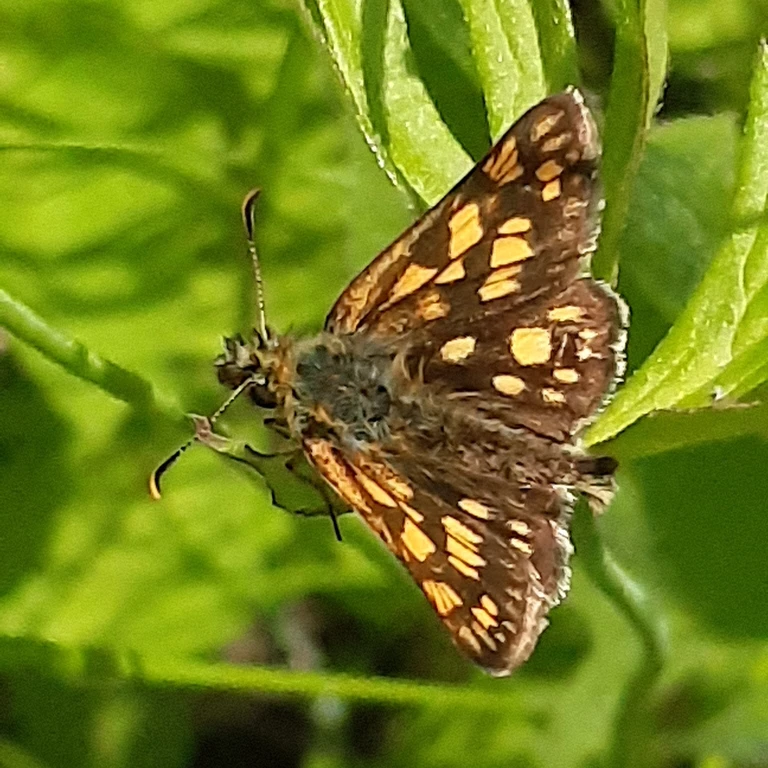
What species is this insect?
Carterocephalus palaemon
